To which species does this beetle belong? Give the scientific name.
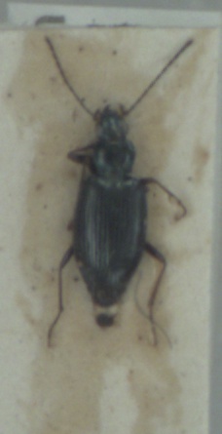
Bembidion atrocaeruleum
